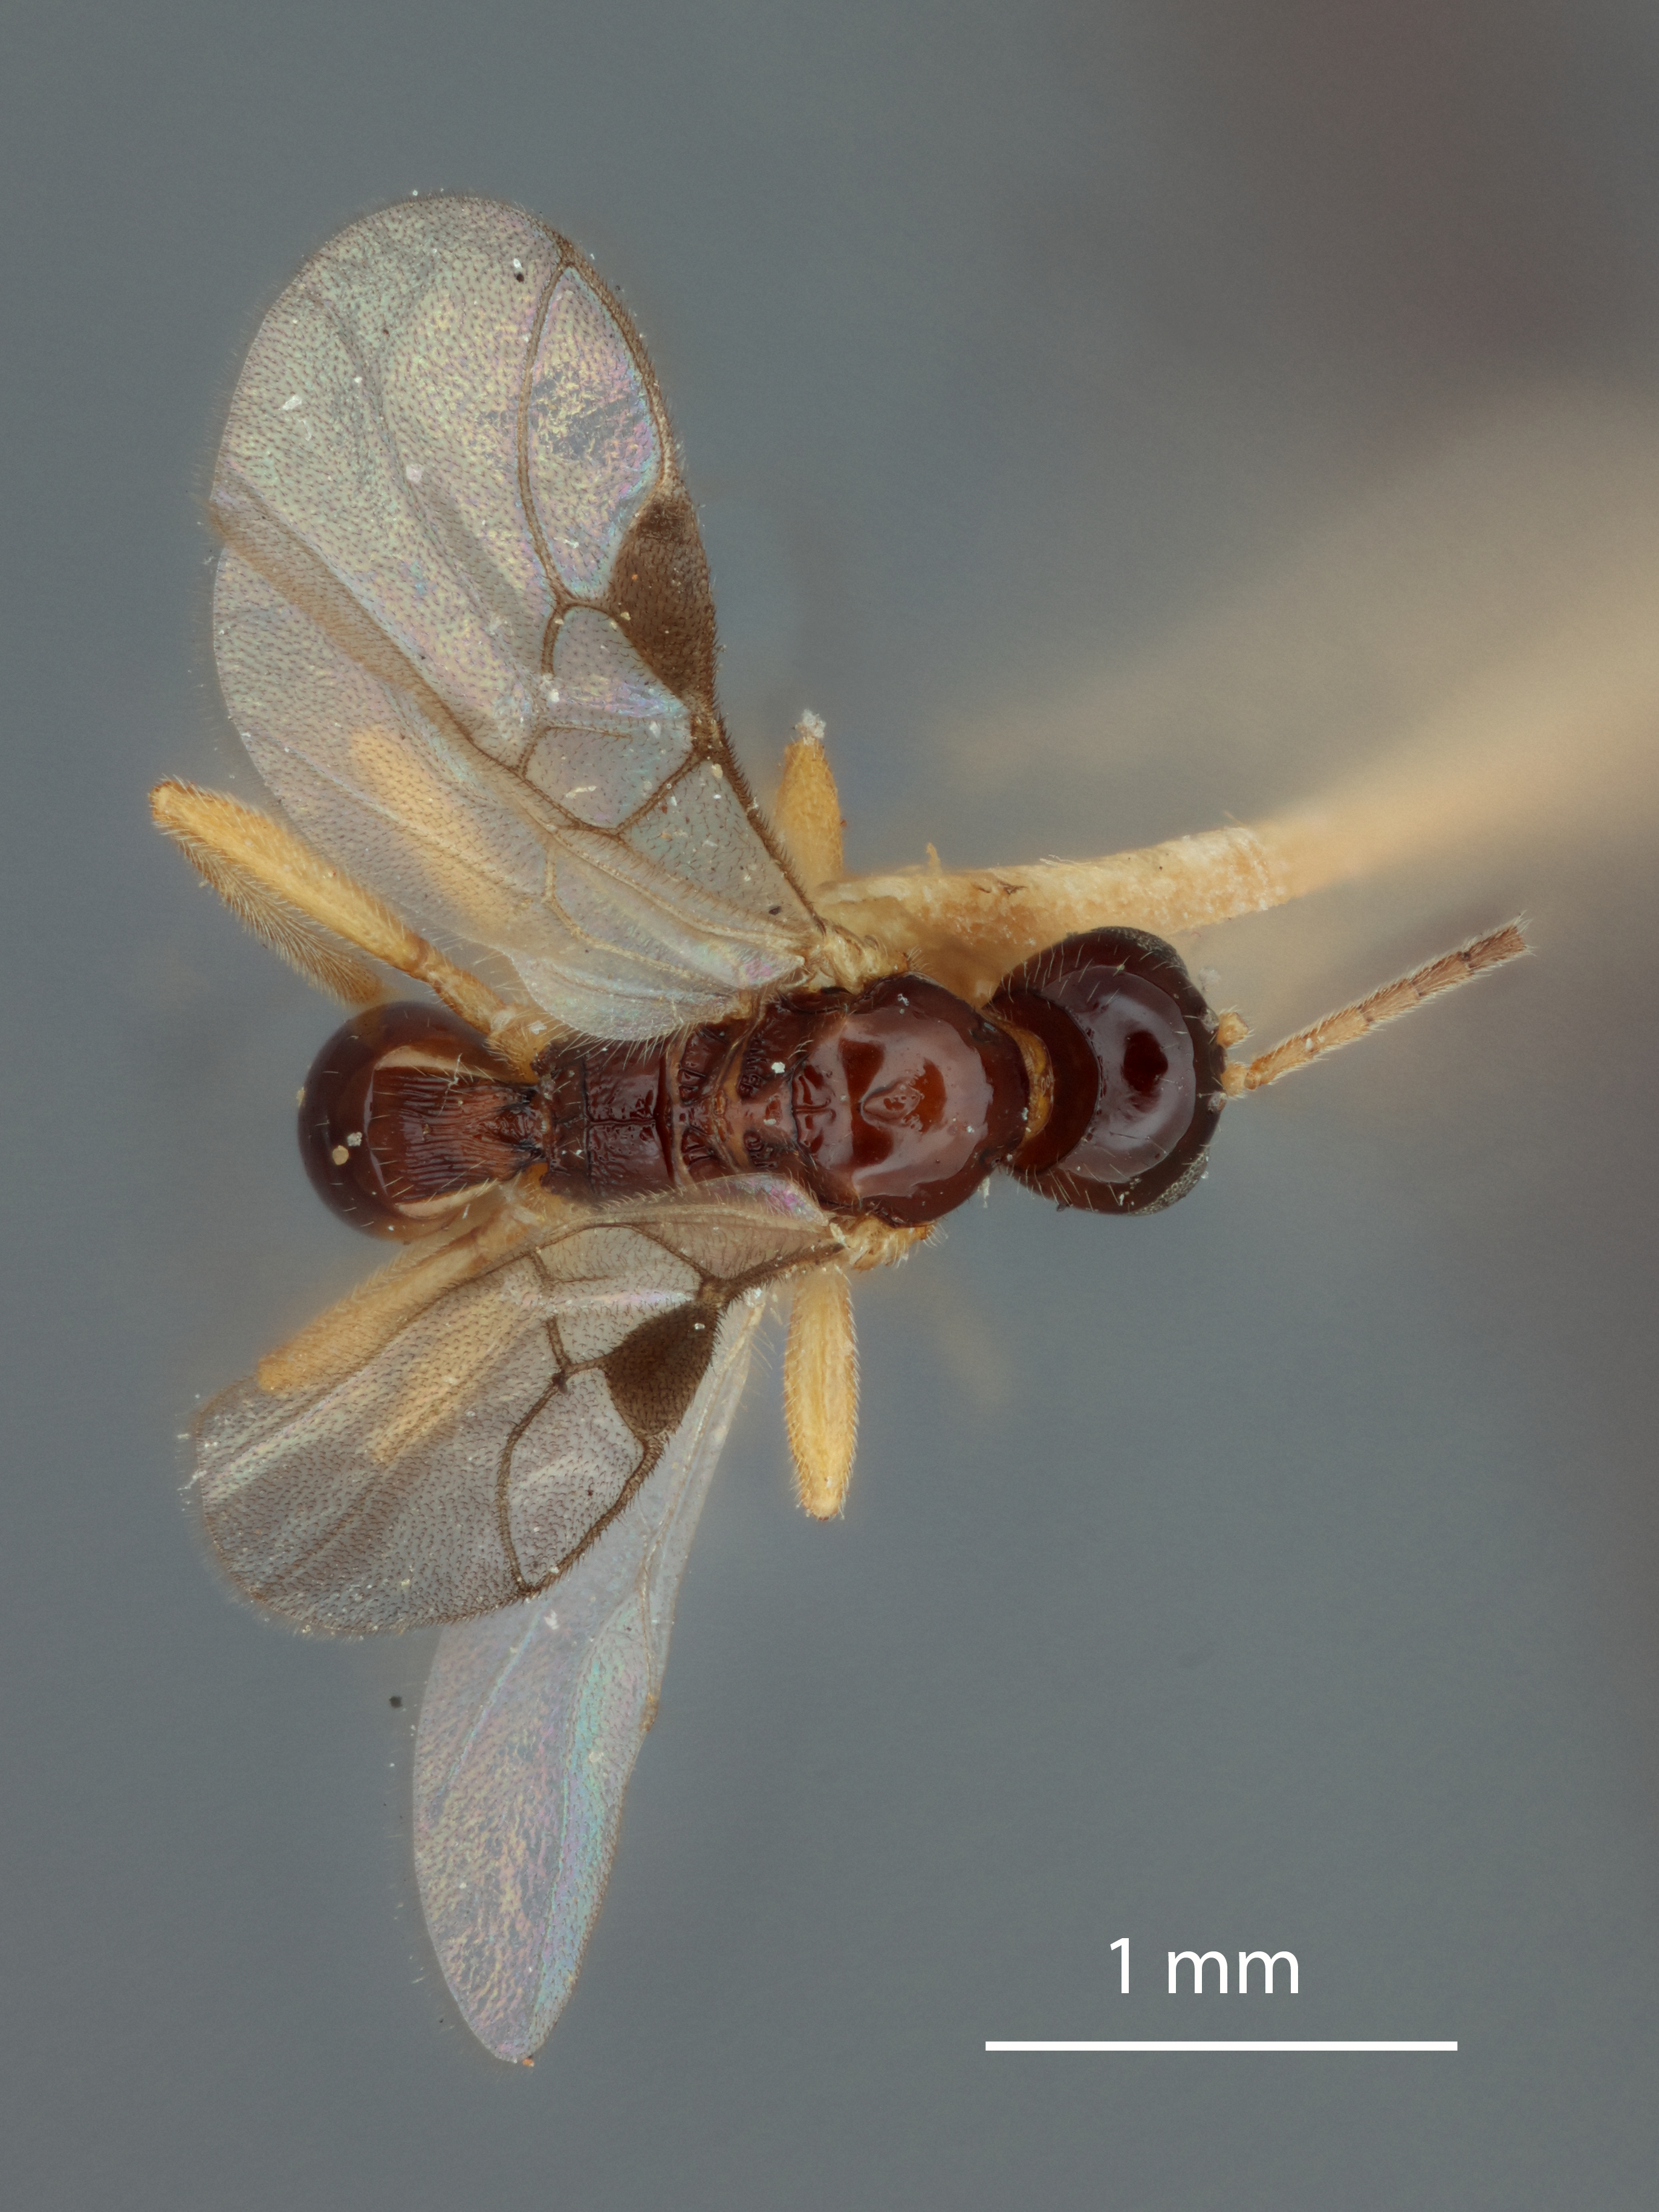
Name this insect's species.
Syrrhizus diarroticae
